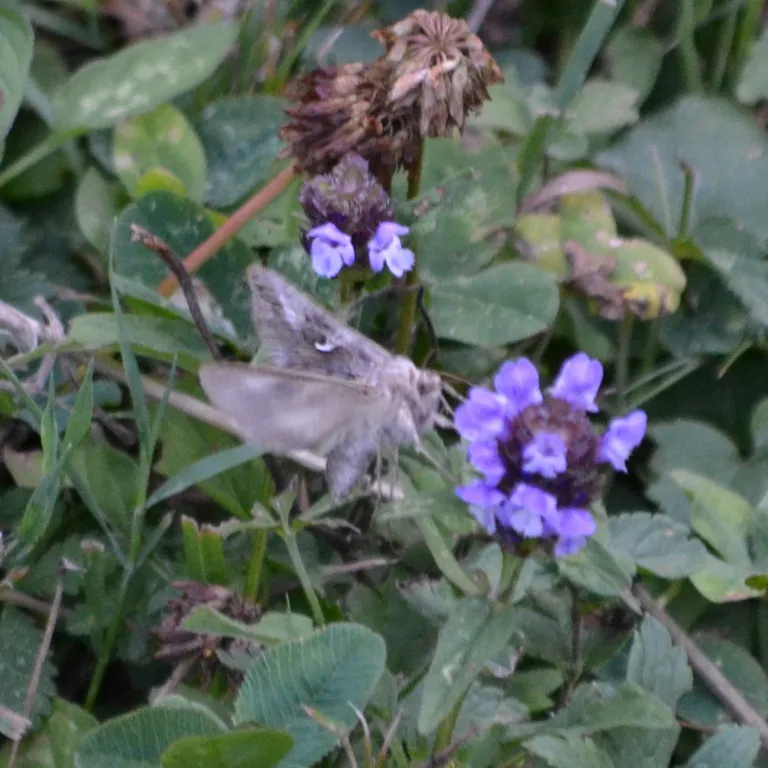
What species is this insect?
Autographa gamma
